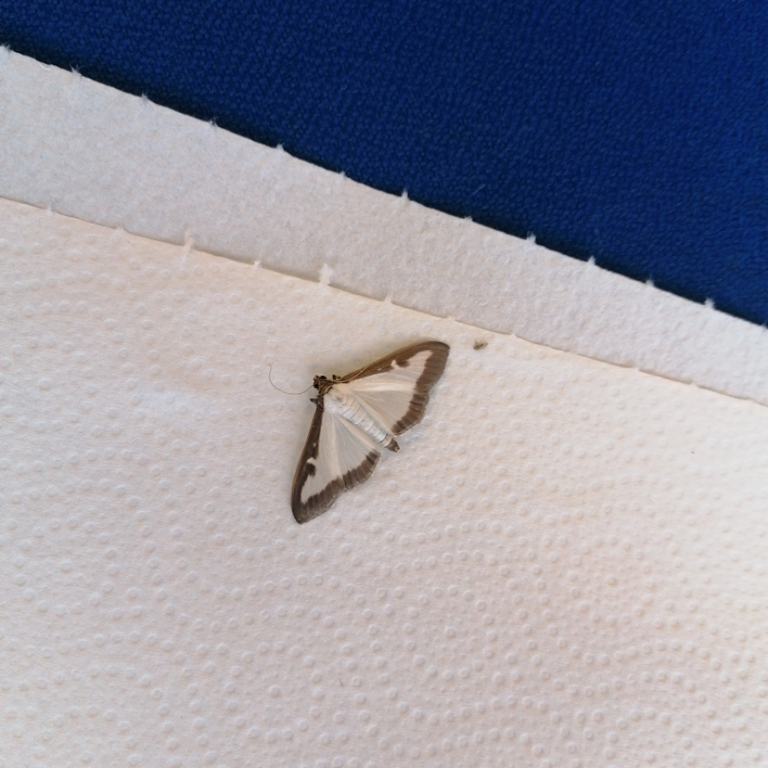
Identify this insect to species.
Cydalima perspectalis
